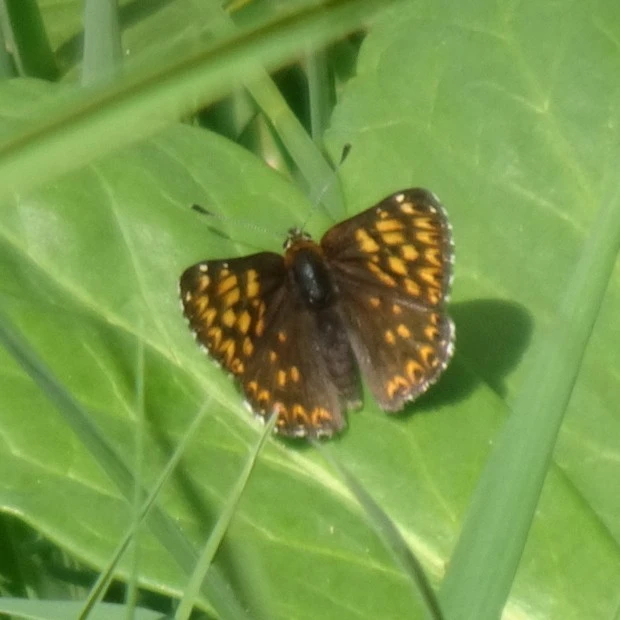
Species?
Hamearis lucina
